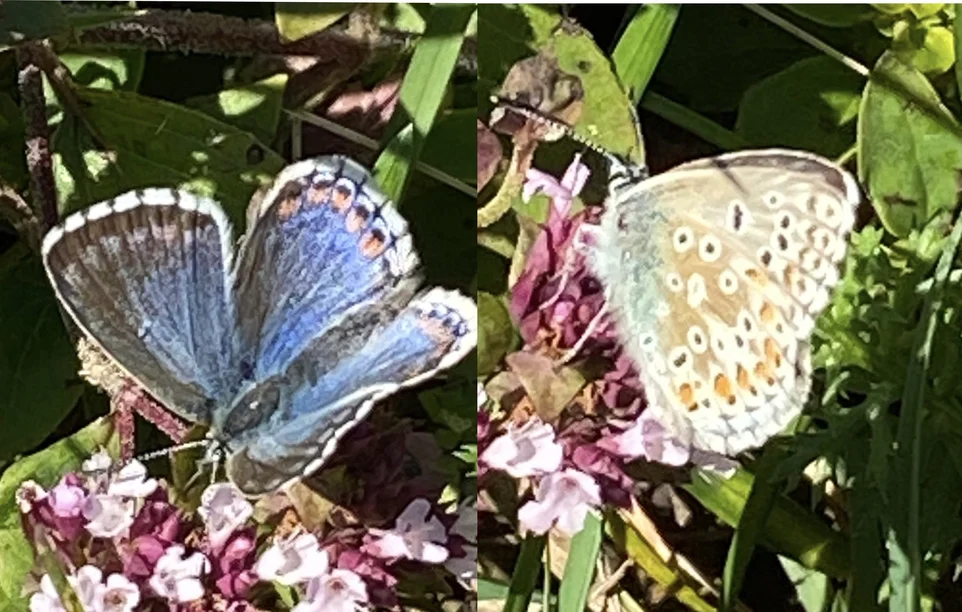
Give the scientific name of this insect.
Lysandra bellargus
